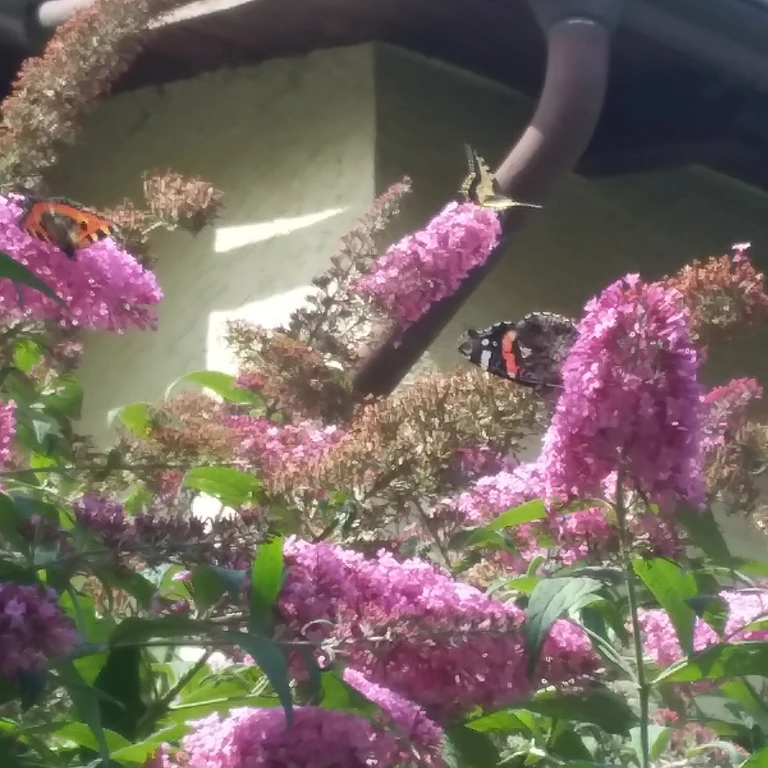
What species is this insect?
Papilio machaon
